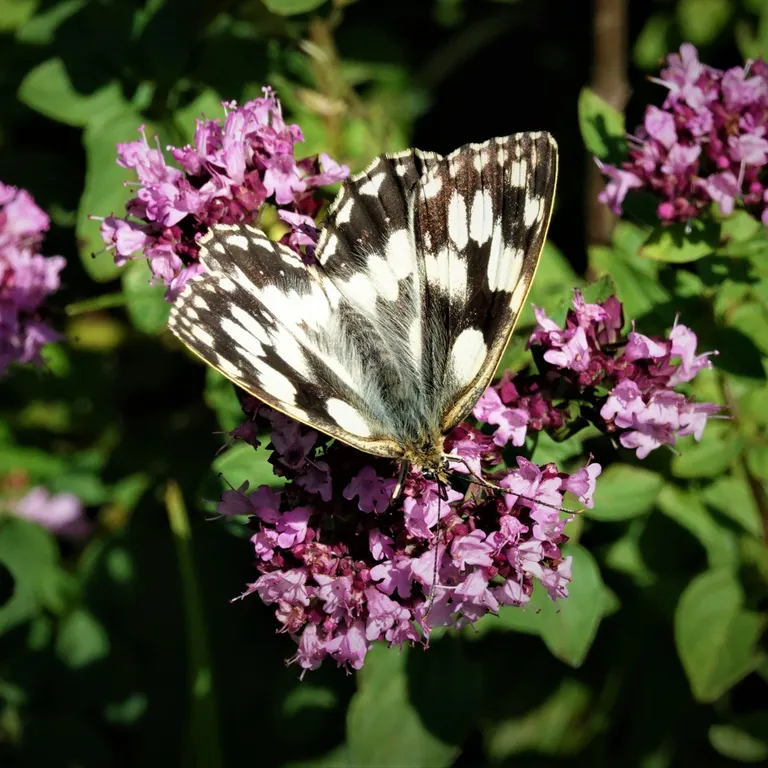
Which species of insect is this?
Melanargia galathea
